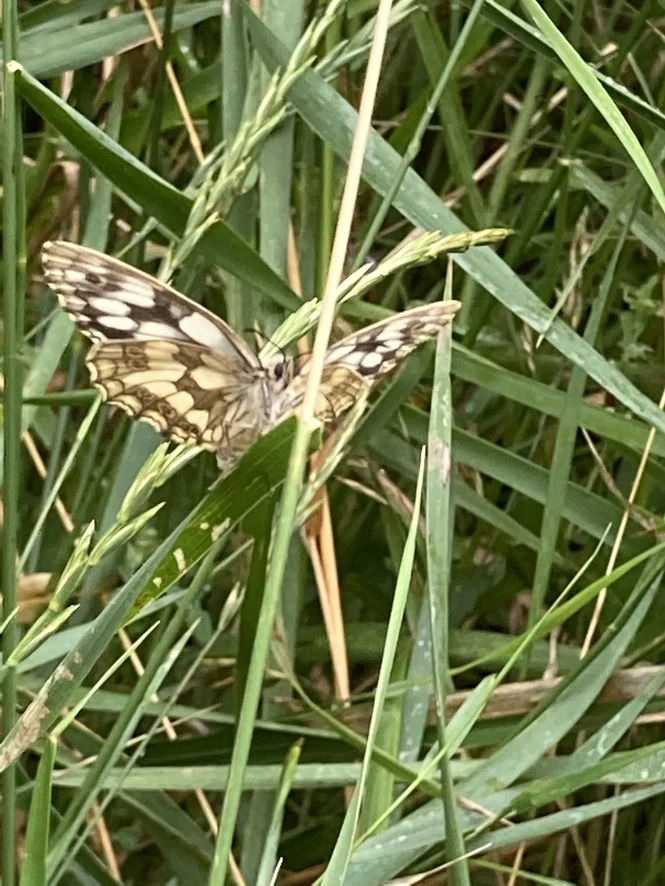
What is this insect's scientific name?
Melanargia galathea
